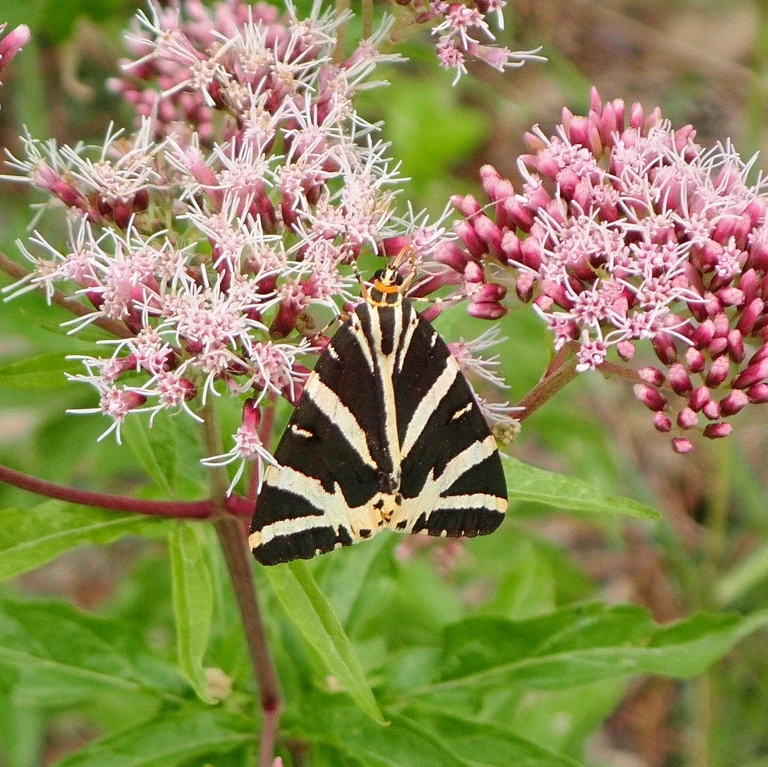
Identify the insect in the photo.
Euplagia quadripunctaria
